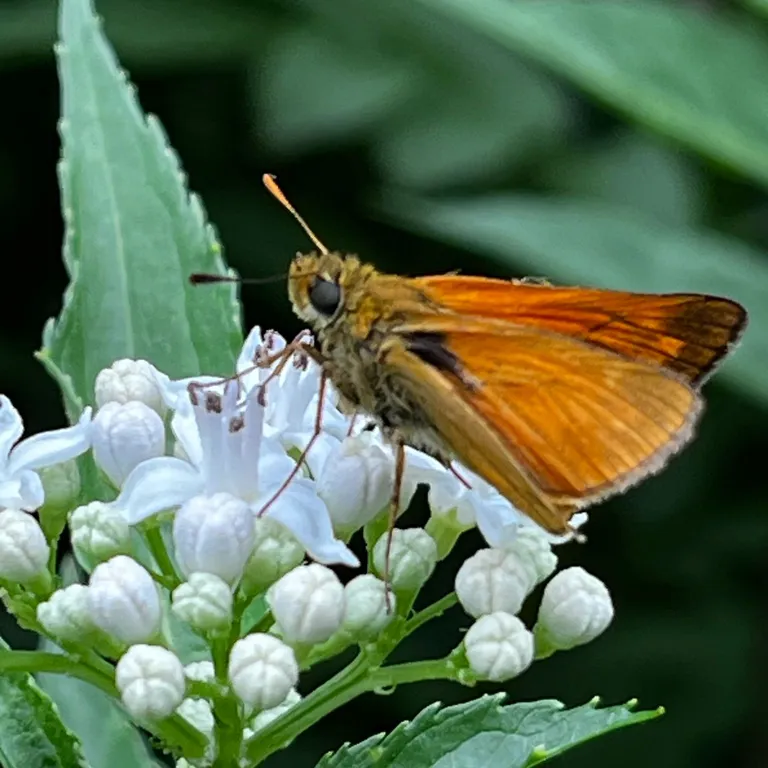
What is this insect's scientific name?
Ochlodes sylvanus (also Ochlodes venata)
